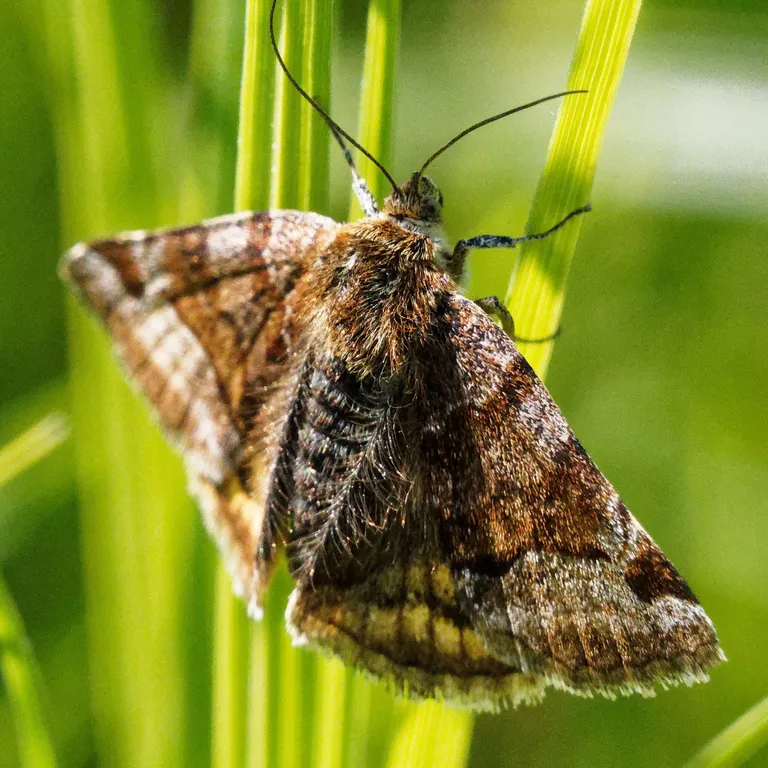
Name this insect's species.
Euclidia glyphica
